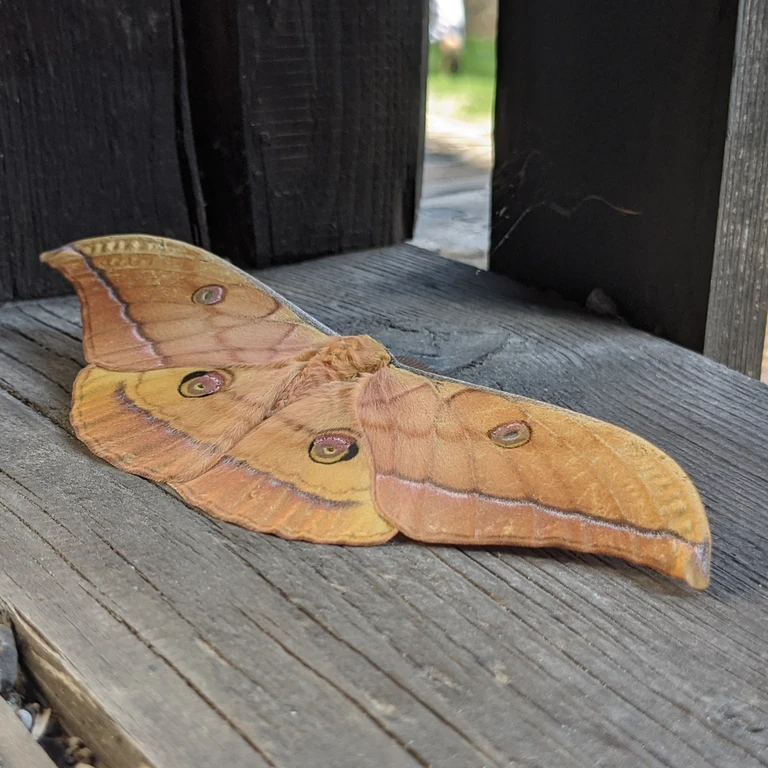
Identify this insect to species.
Antheraea yamamai
